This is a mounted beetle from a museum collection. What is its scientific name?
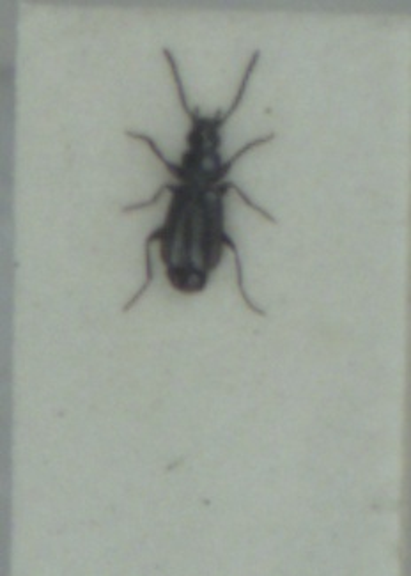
Microlestes maurus
